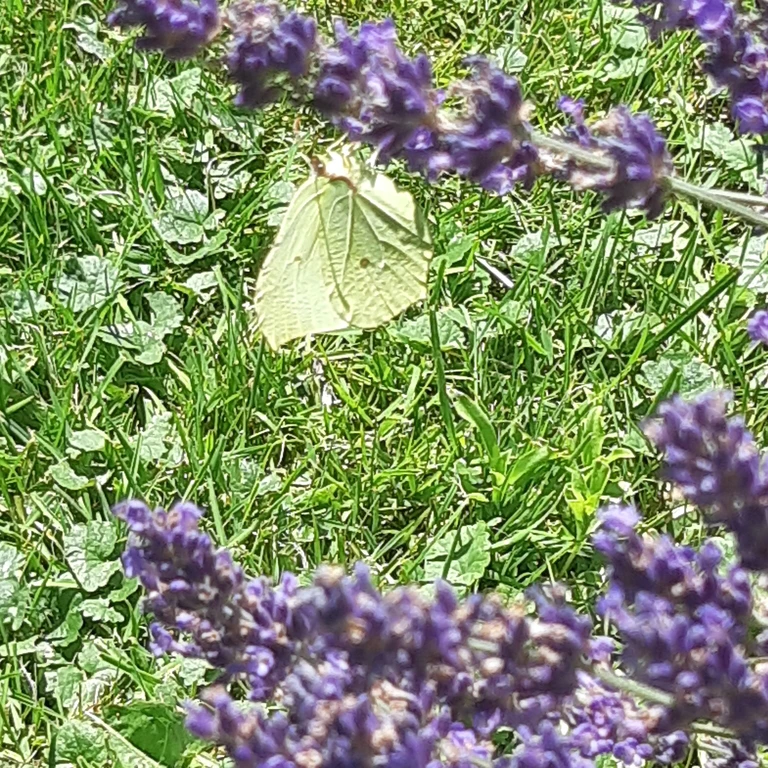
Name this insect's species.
Gonepteryx rhamni
